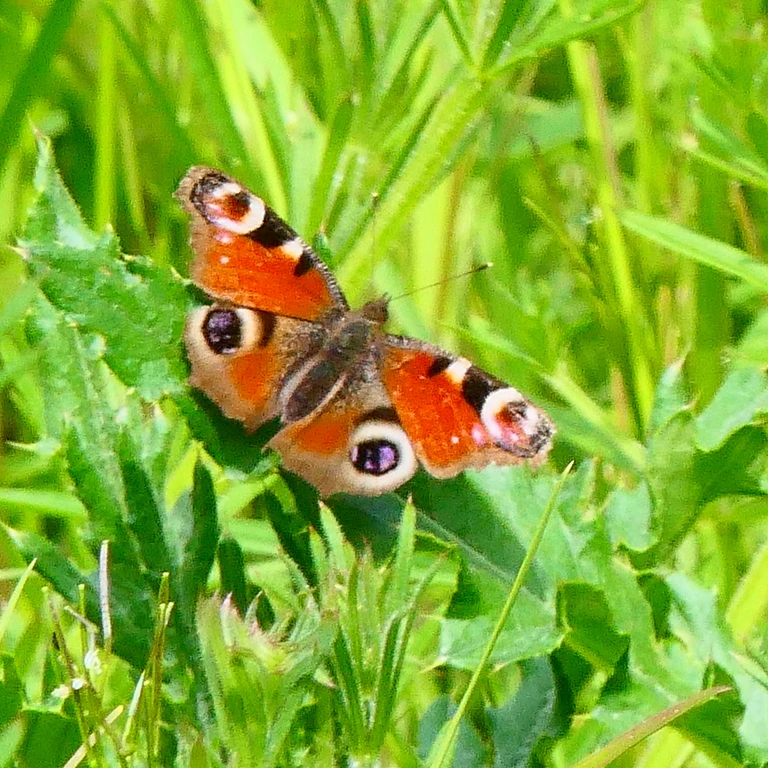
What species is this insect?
Aglais io
